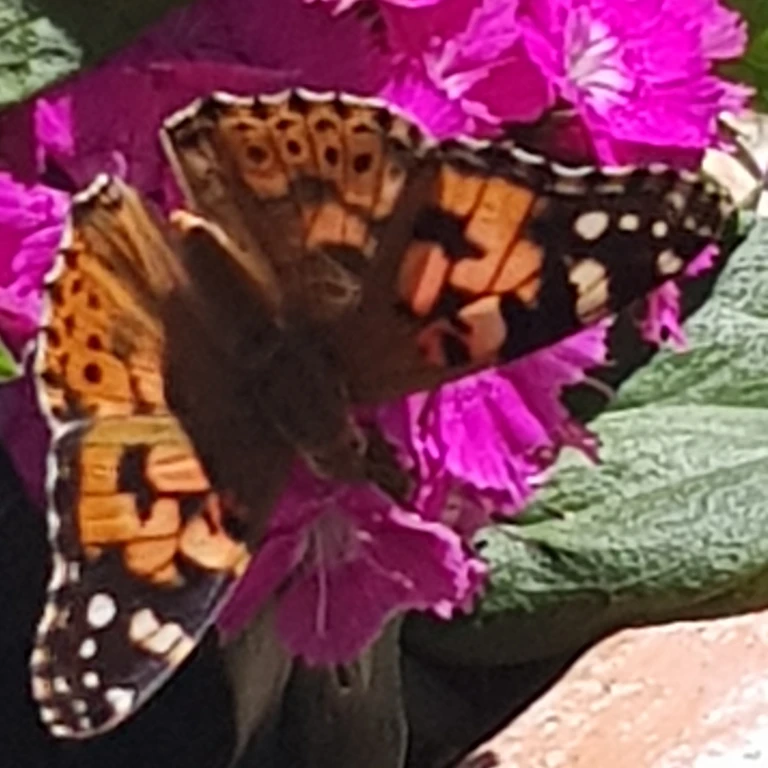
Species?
Vanessa cardui
